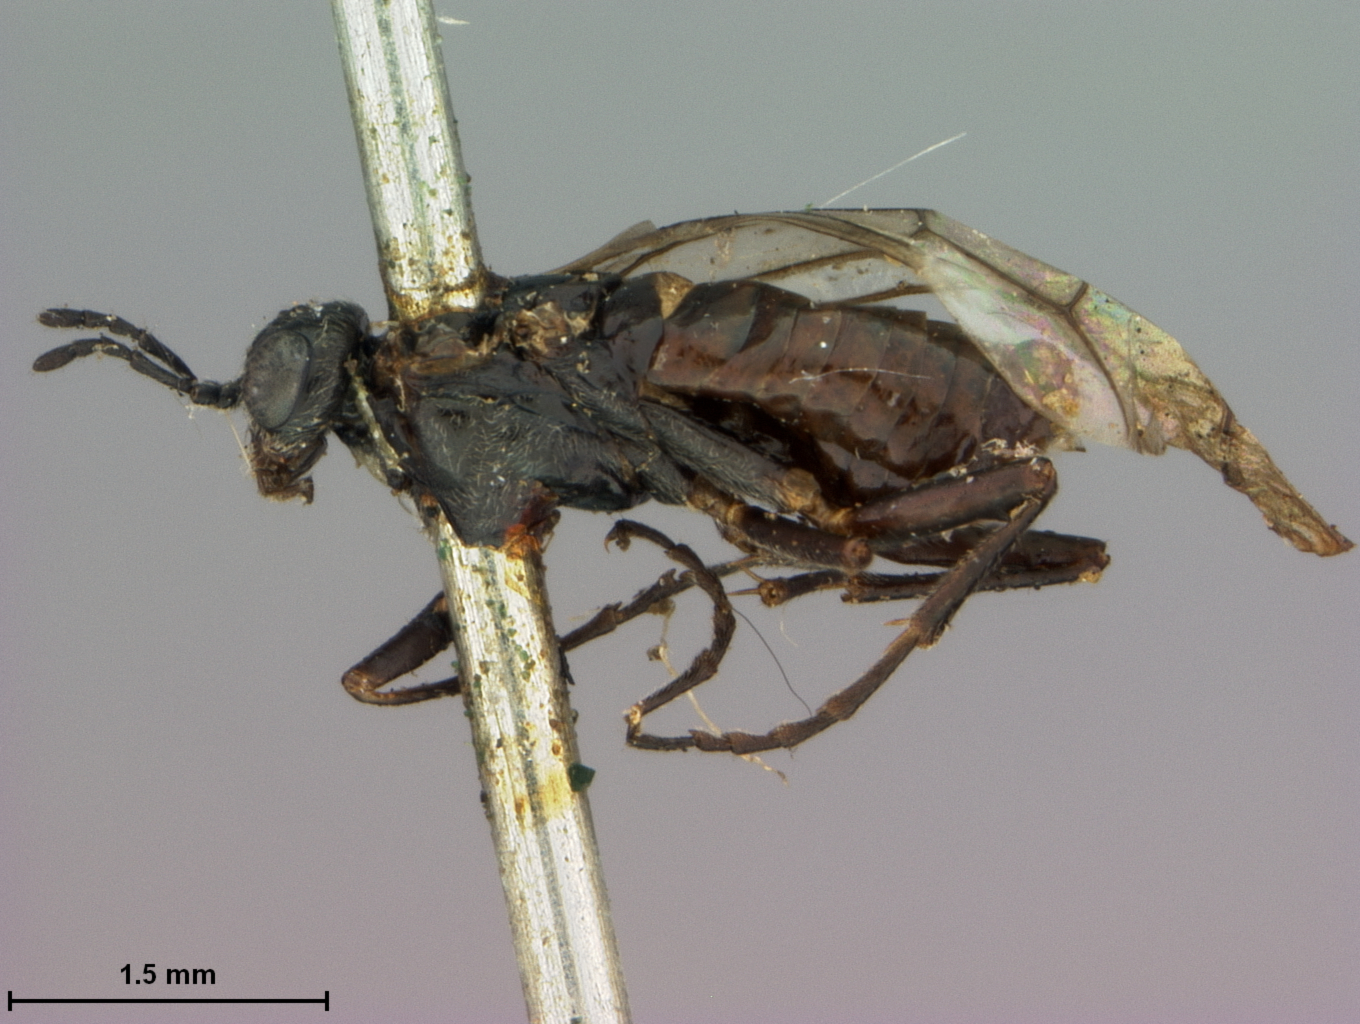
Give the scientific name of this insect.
Nithulea nigrata
